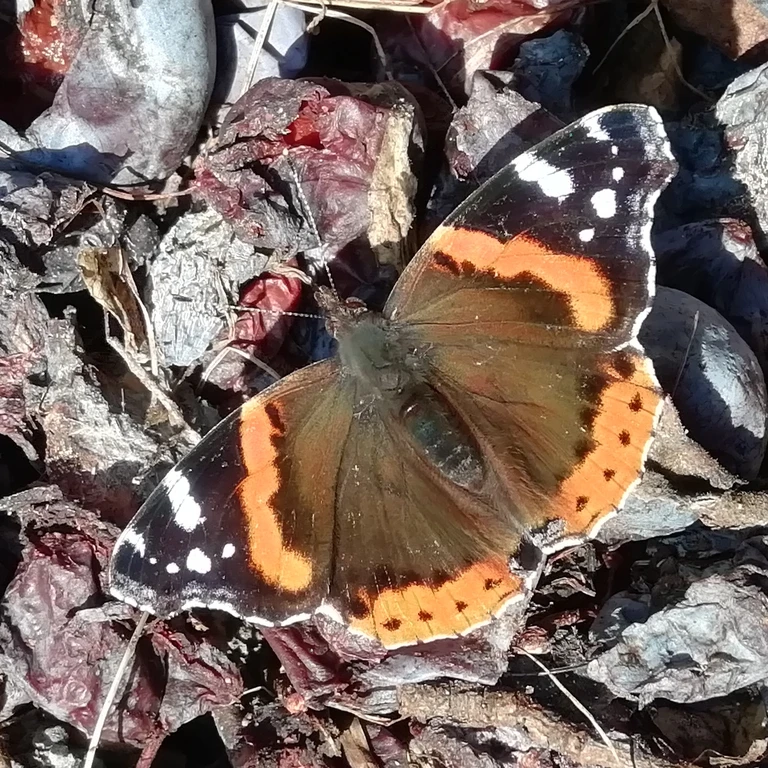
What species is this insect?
Vanessa atalanta
